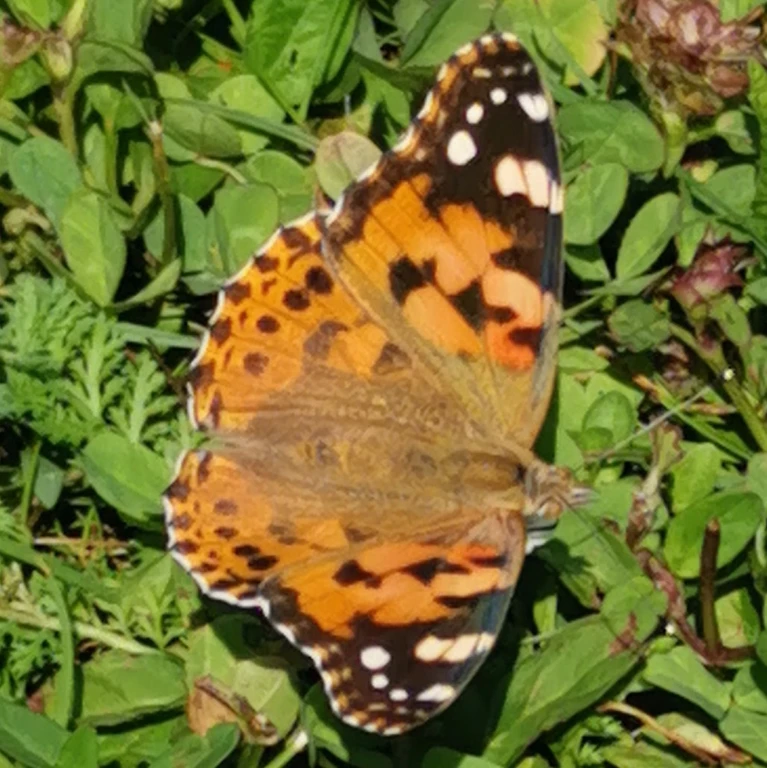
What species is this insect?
Vanessa cardui
